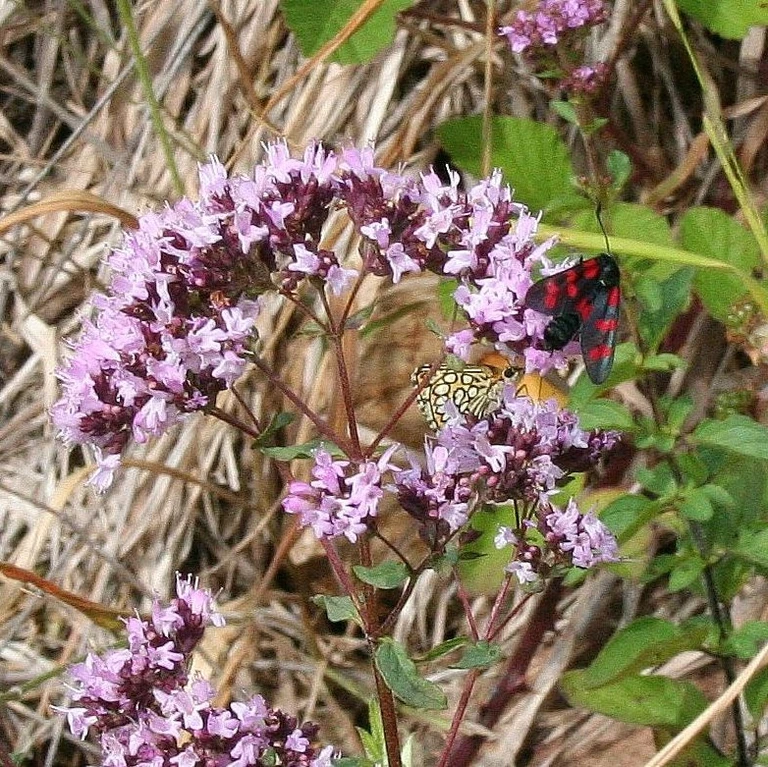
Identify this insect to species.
Heteropterus morpheus
